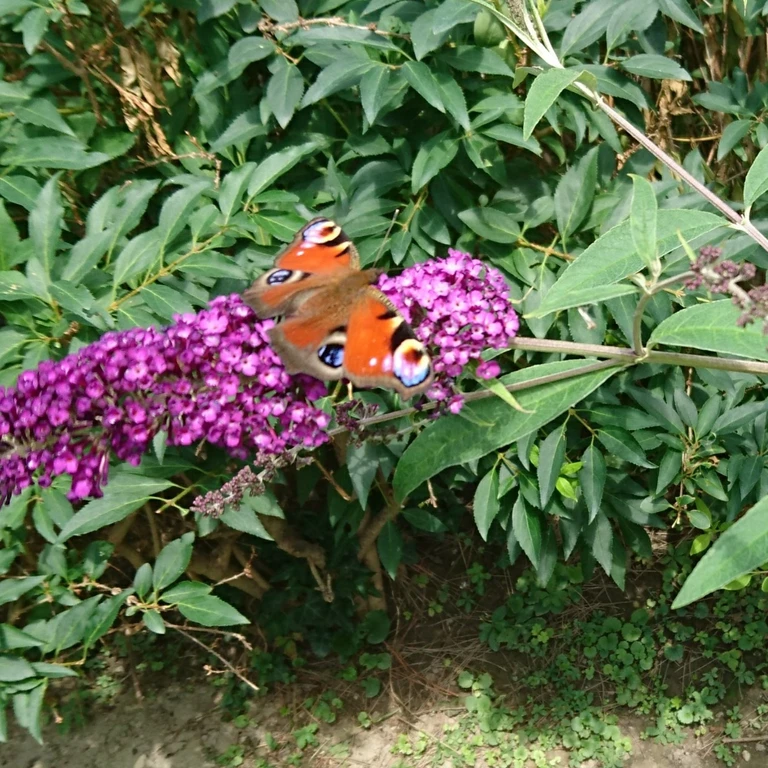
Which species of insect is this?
Aglais io
